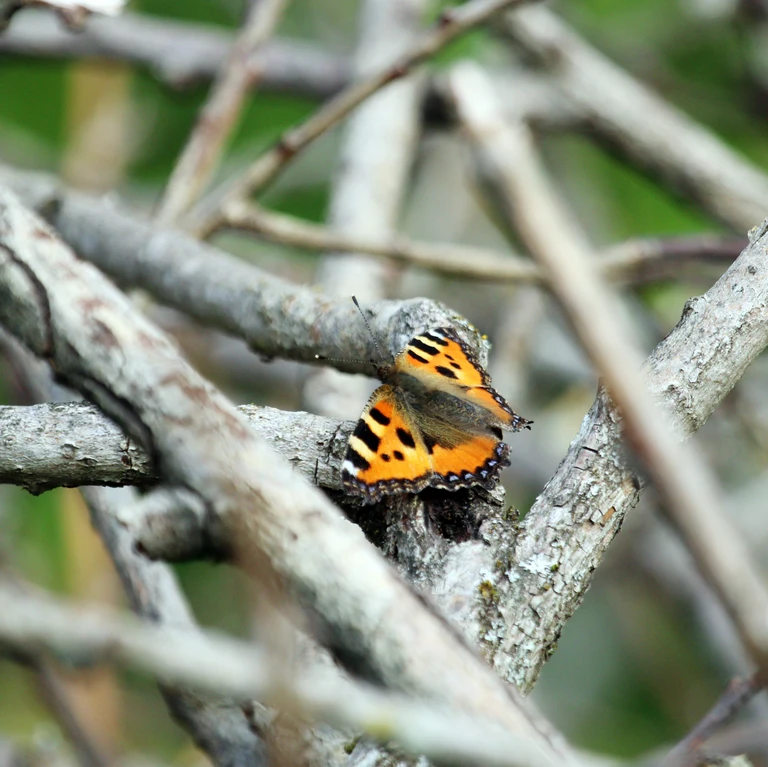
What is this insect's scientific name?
Aglais urticae
